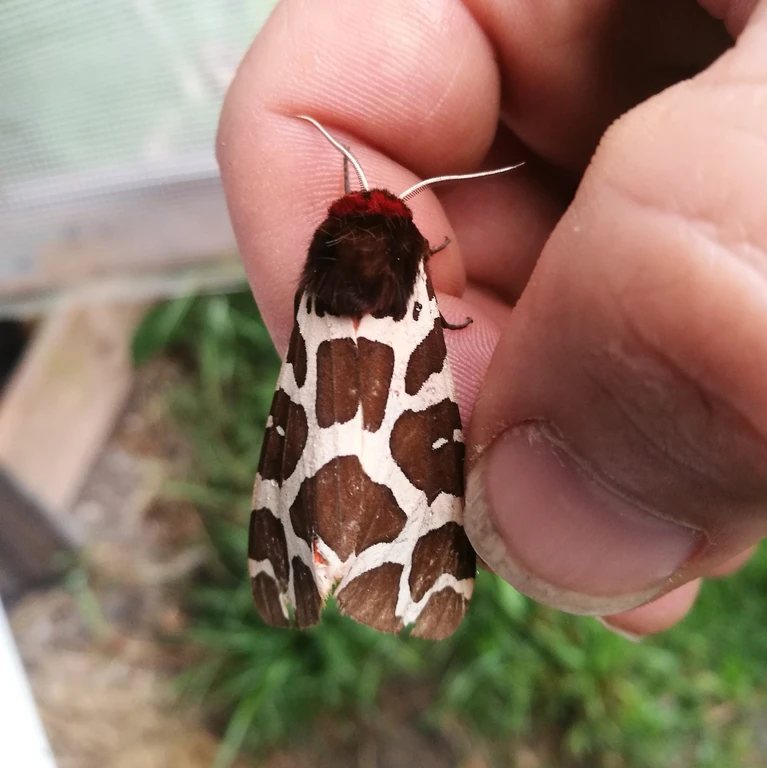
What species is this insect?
Arctia caja
